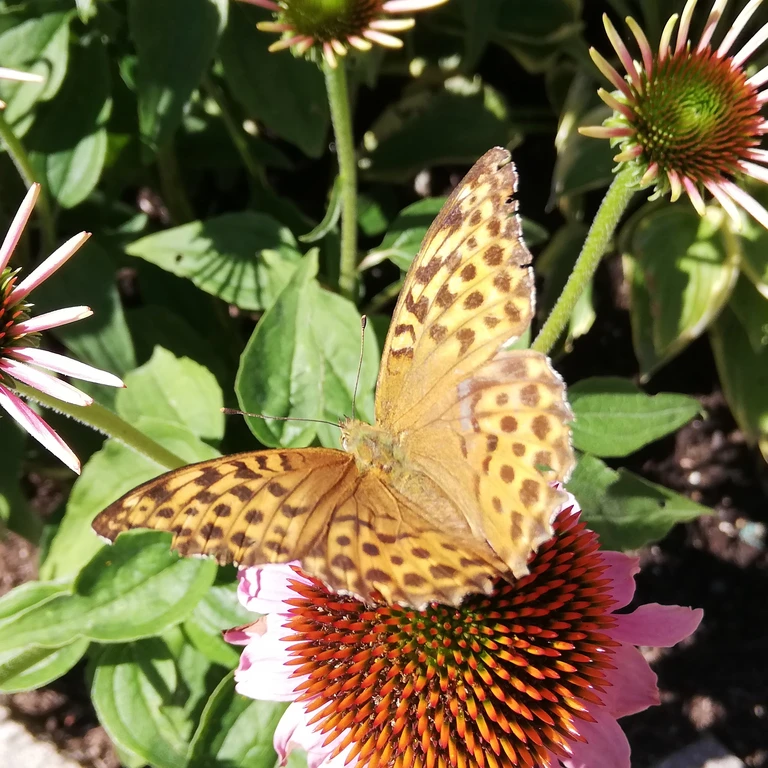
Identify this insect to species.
Argynnis paphia
